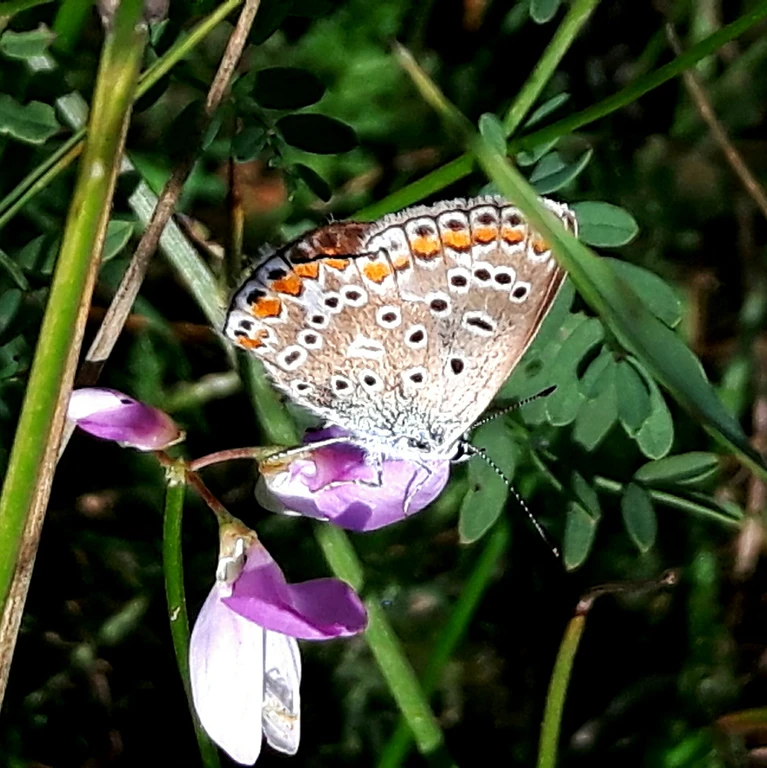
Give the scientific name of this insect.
Polyommatus icarus
